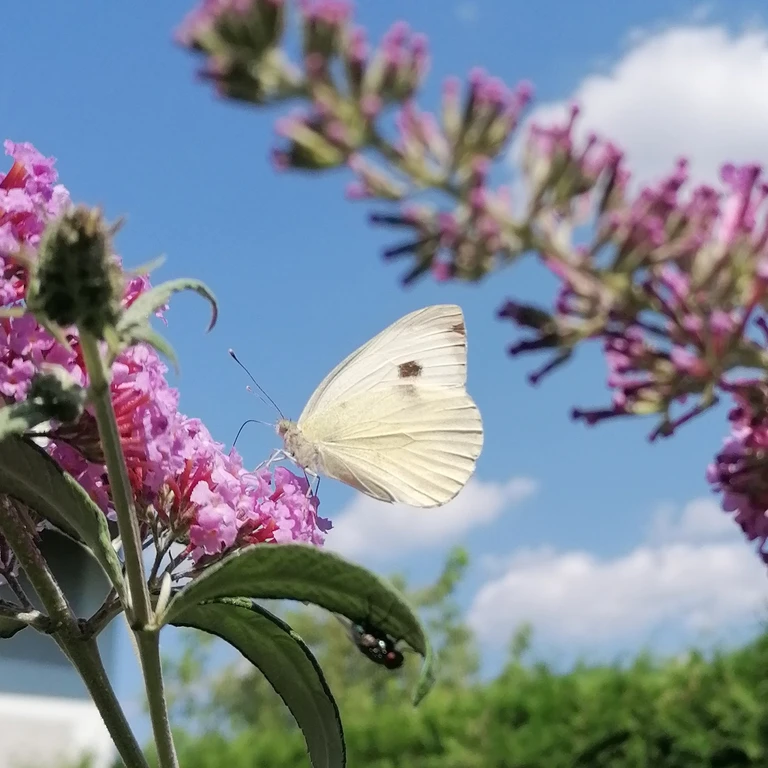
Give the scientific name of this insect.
Pieris brassicae
